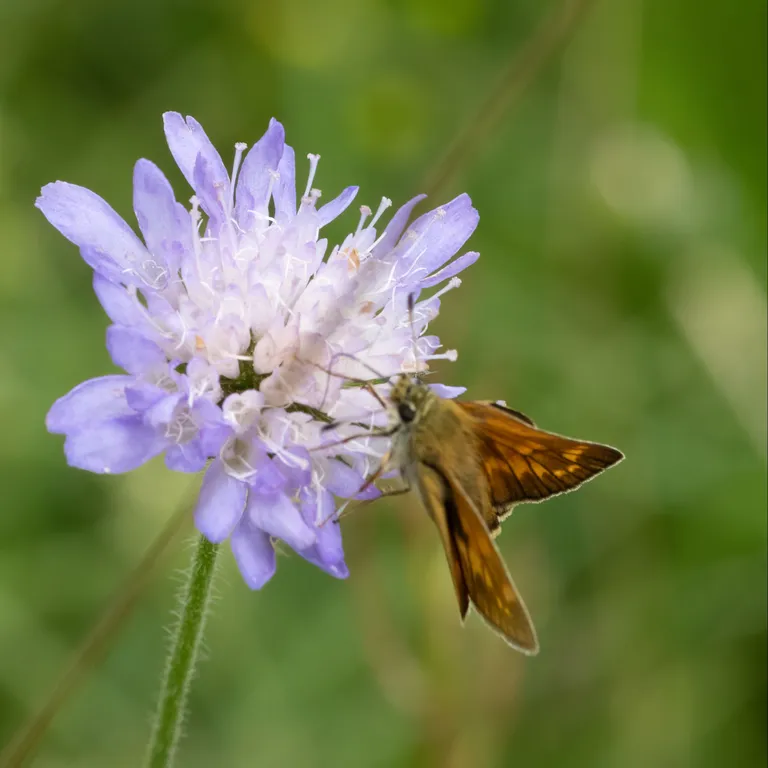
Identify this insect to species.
Ochlodes sylvanus (also Ochlodes venata)
